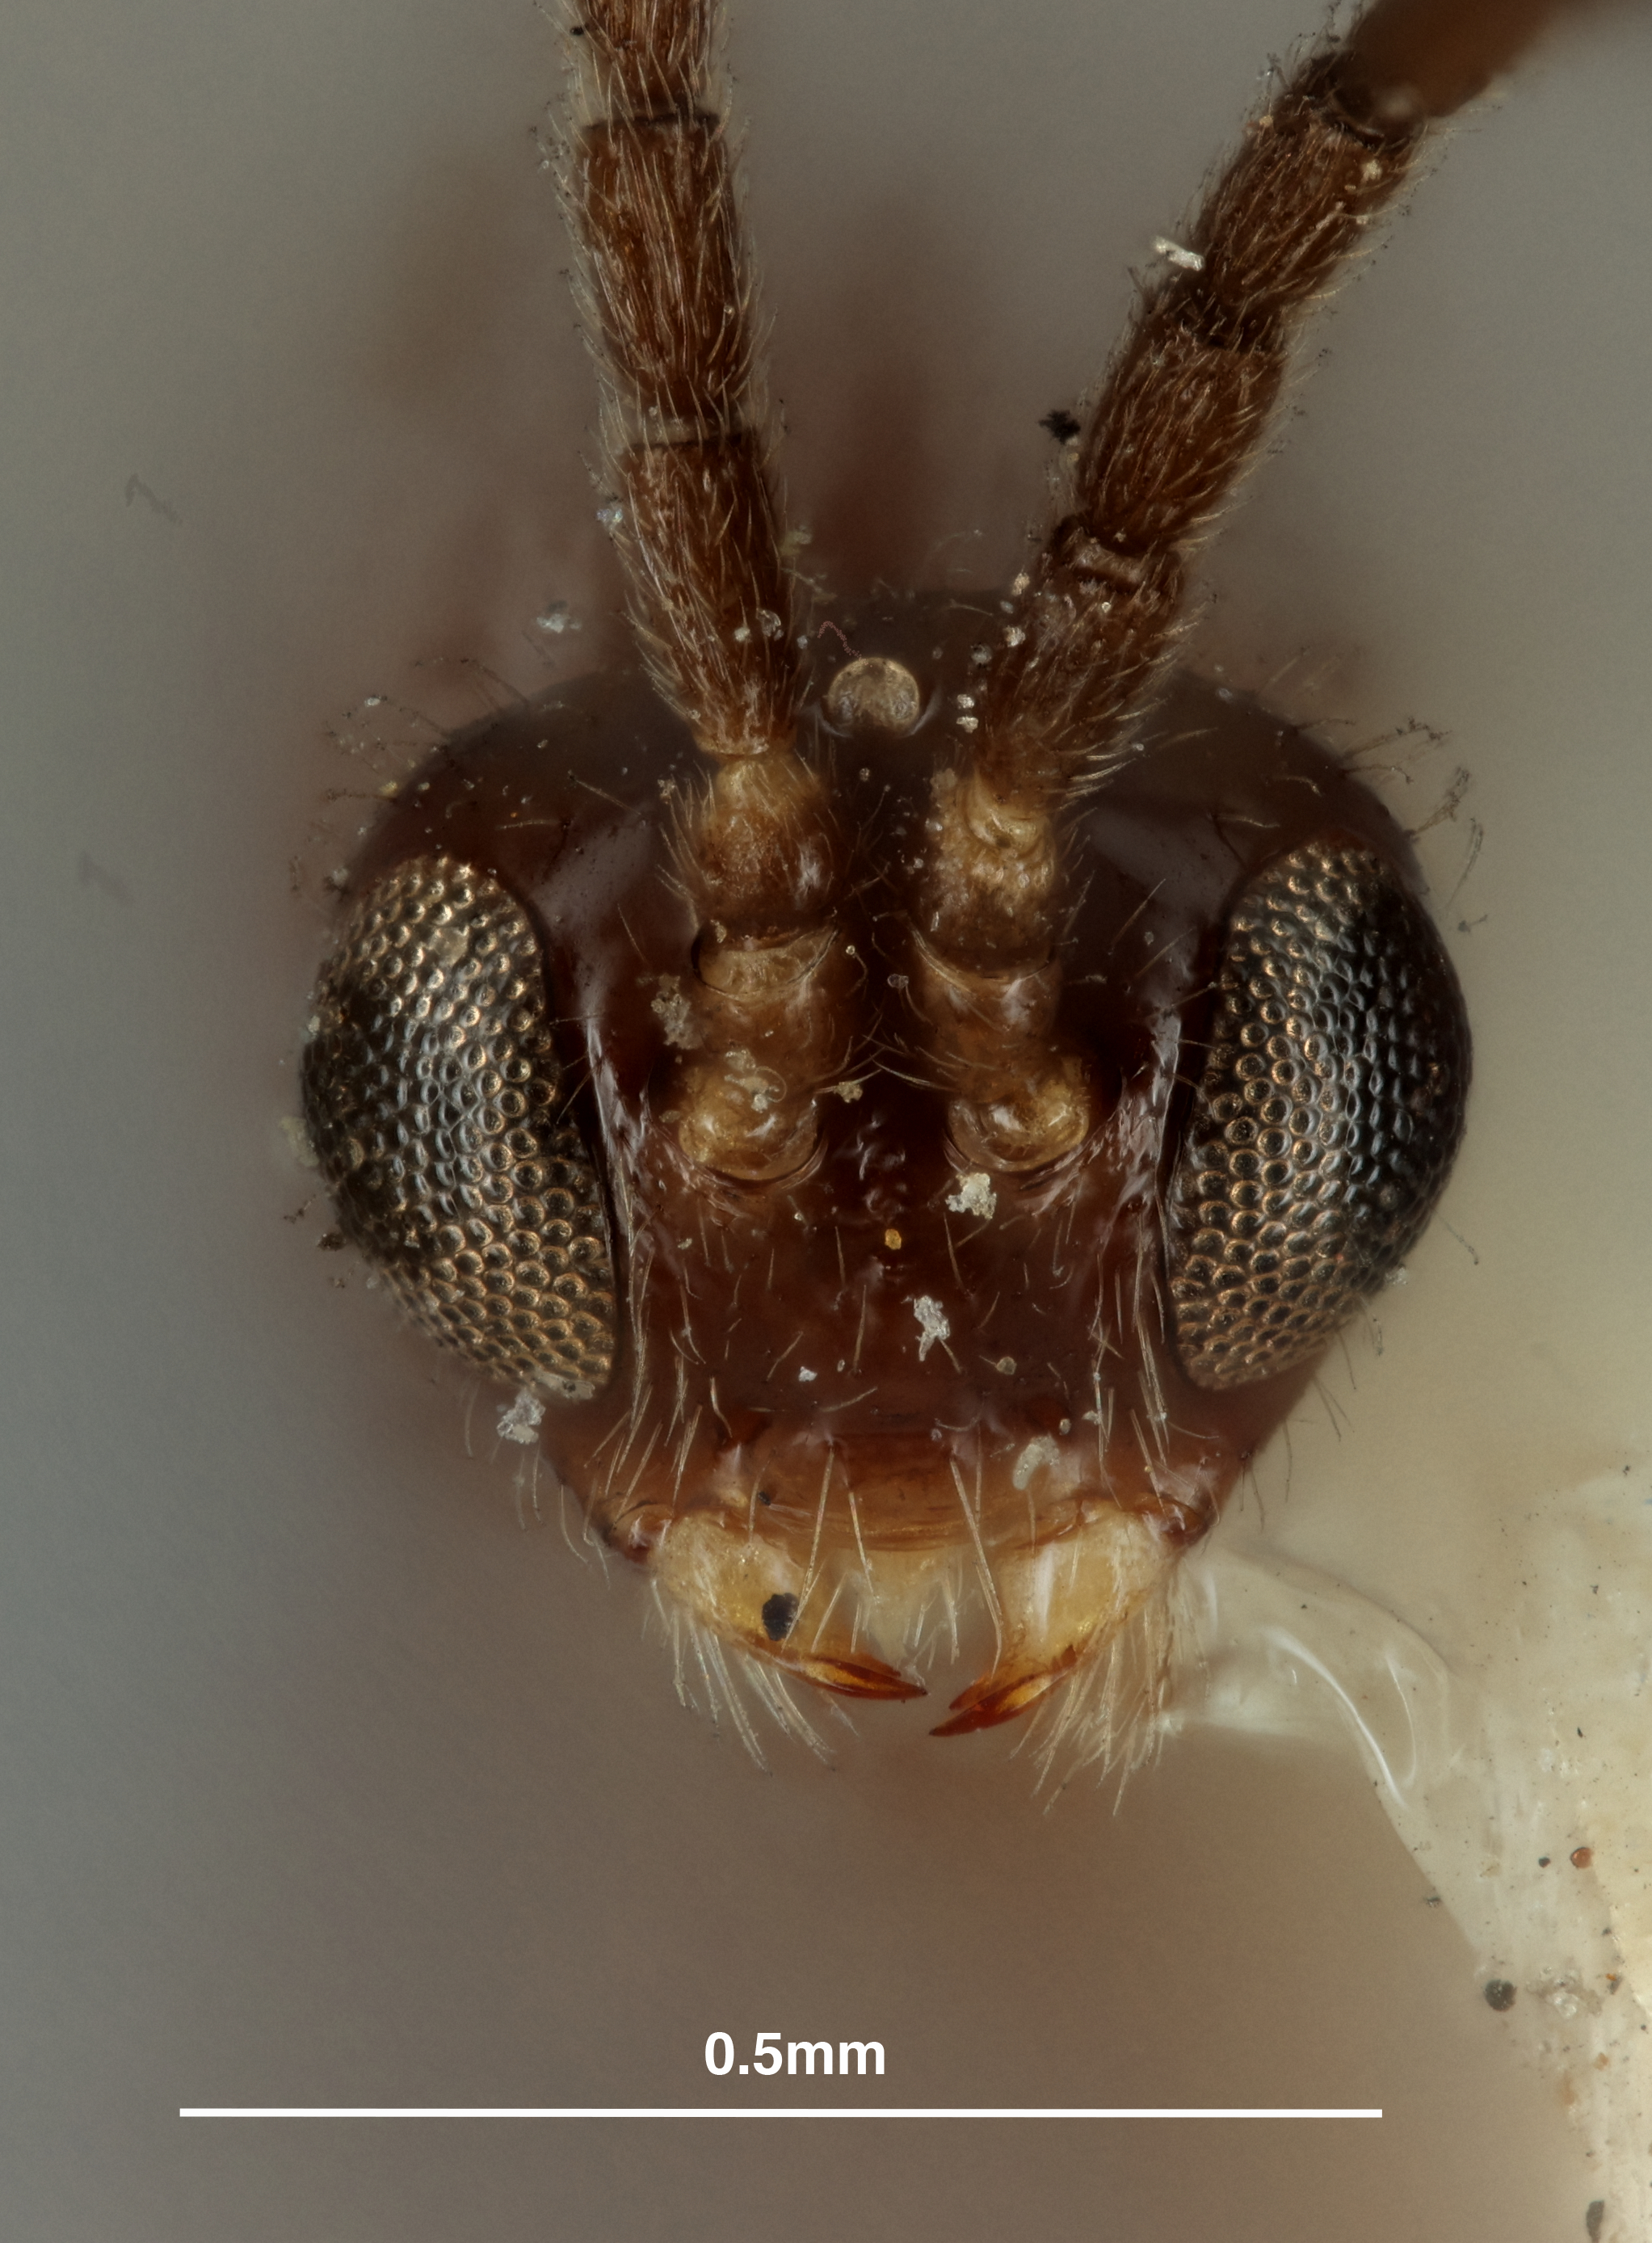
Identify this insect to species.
Lipolexis piceus
